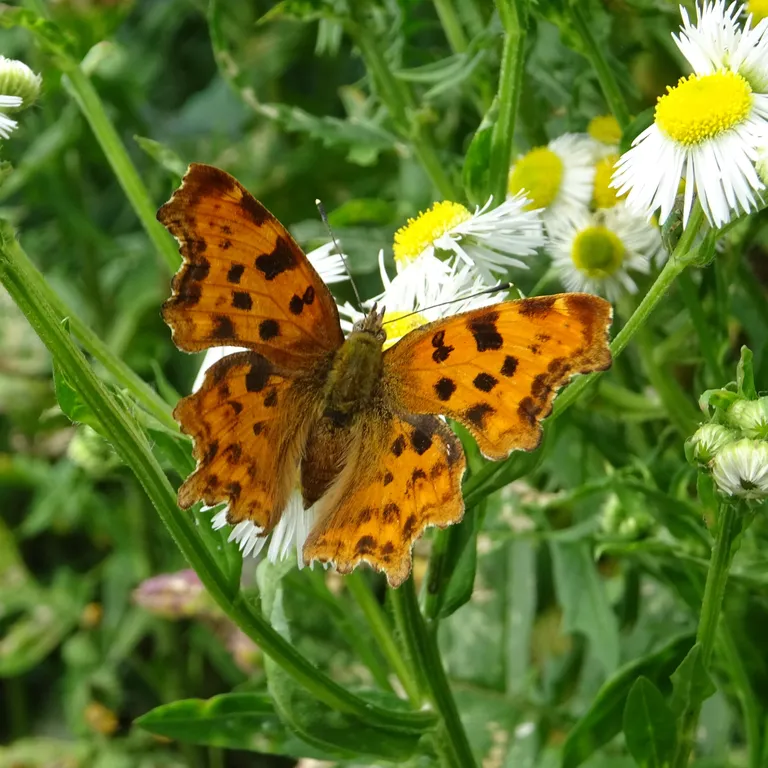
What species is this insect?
Polygonia c-album
